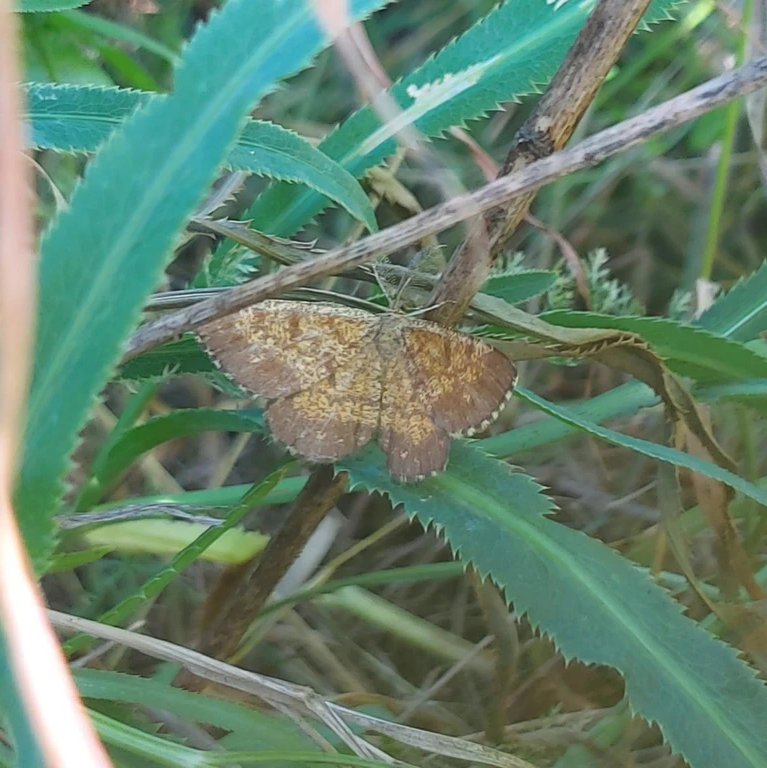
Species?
Ematurga atomaria
